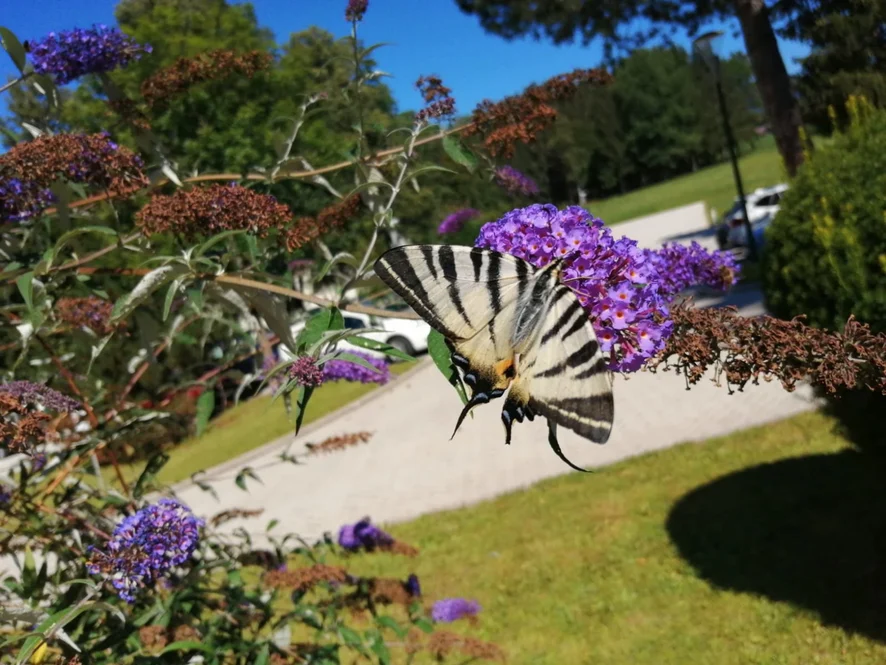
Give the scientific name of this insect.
Iphiclides podalirius
